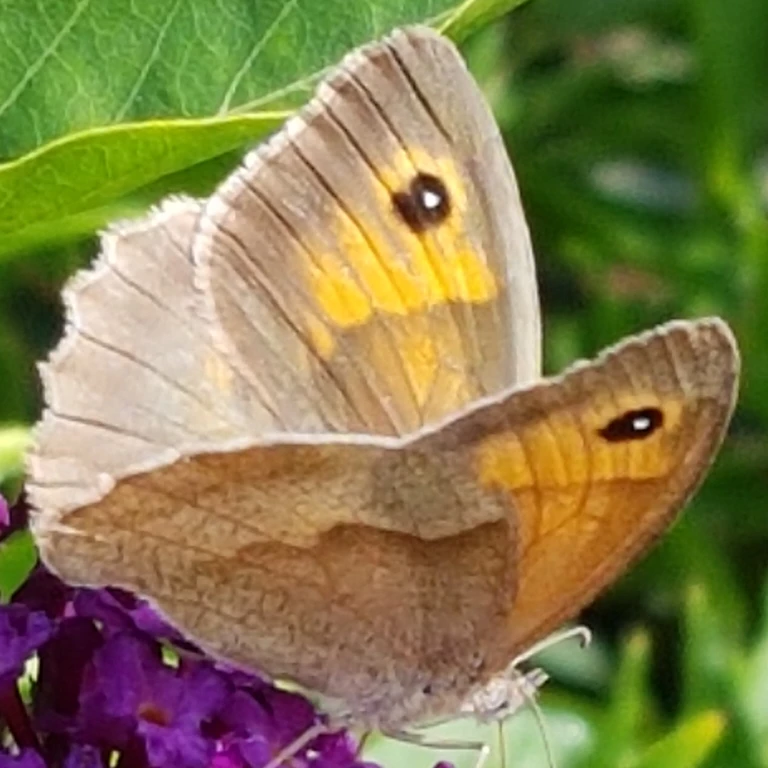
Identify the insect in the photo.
Maniola jurtina
